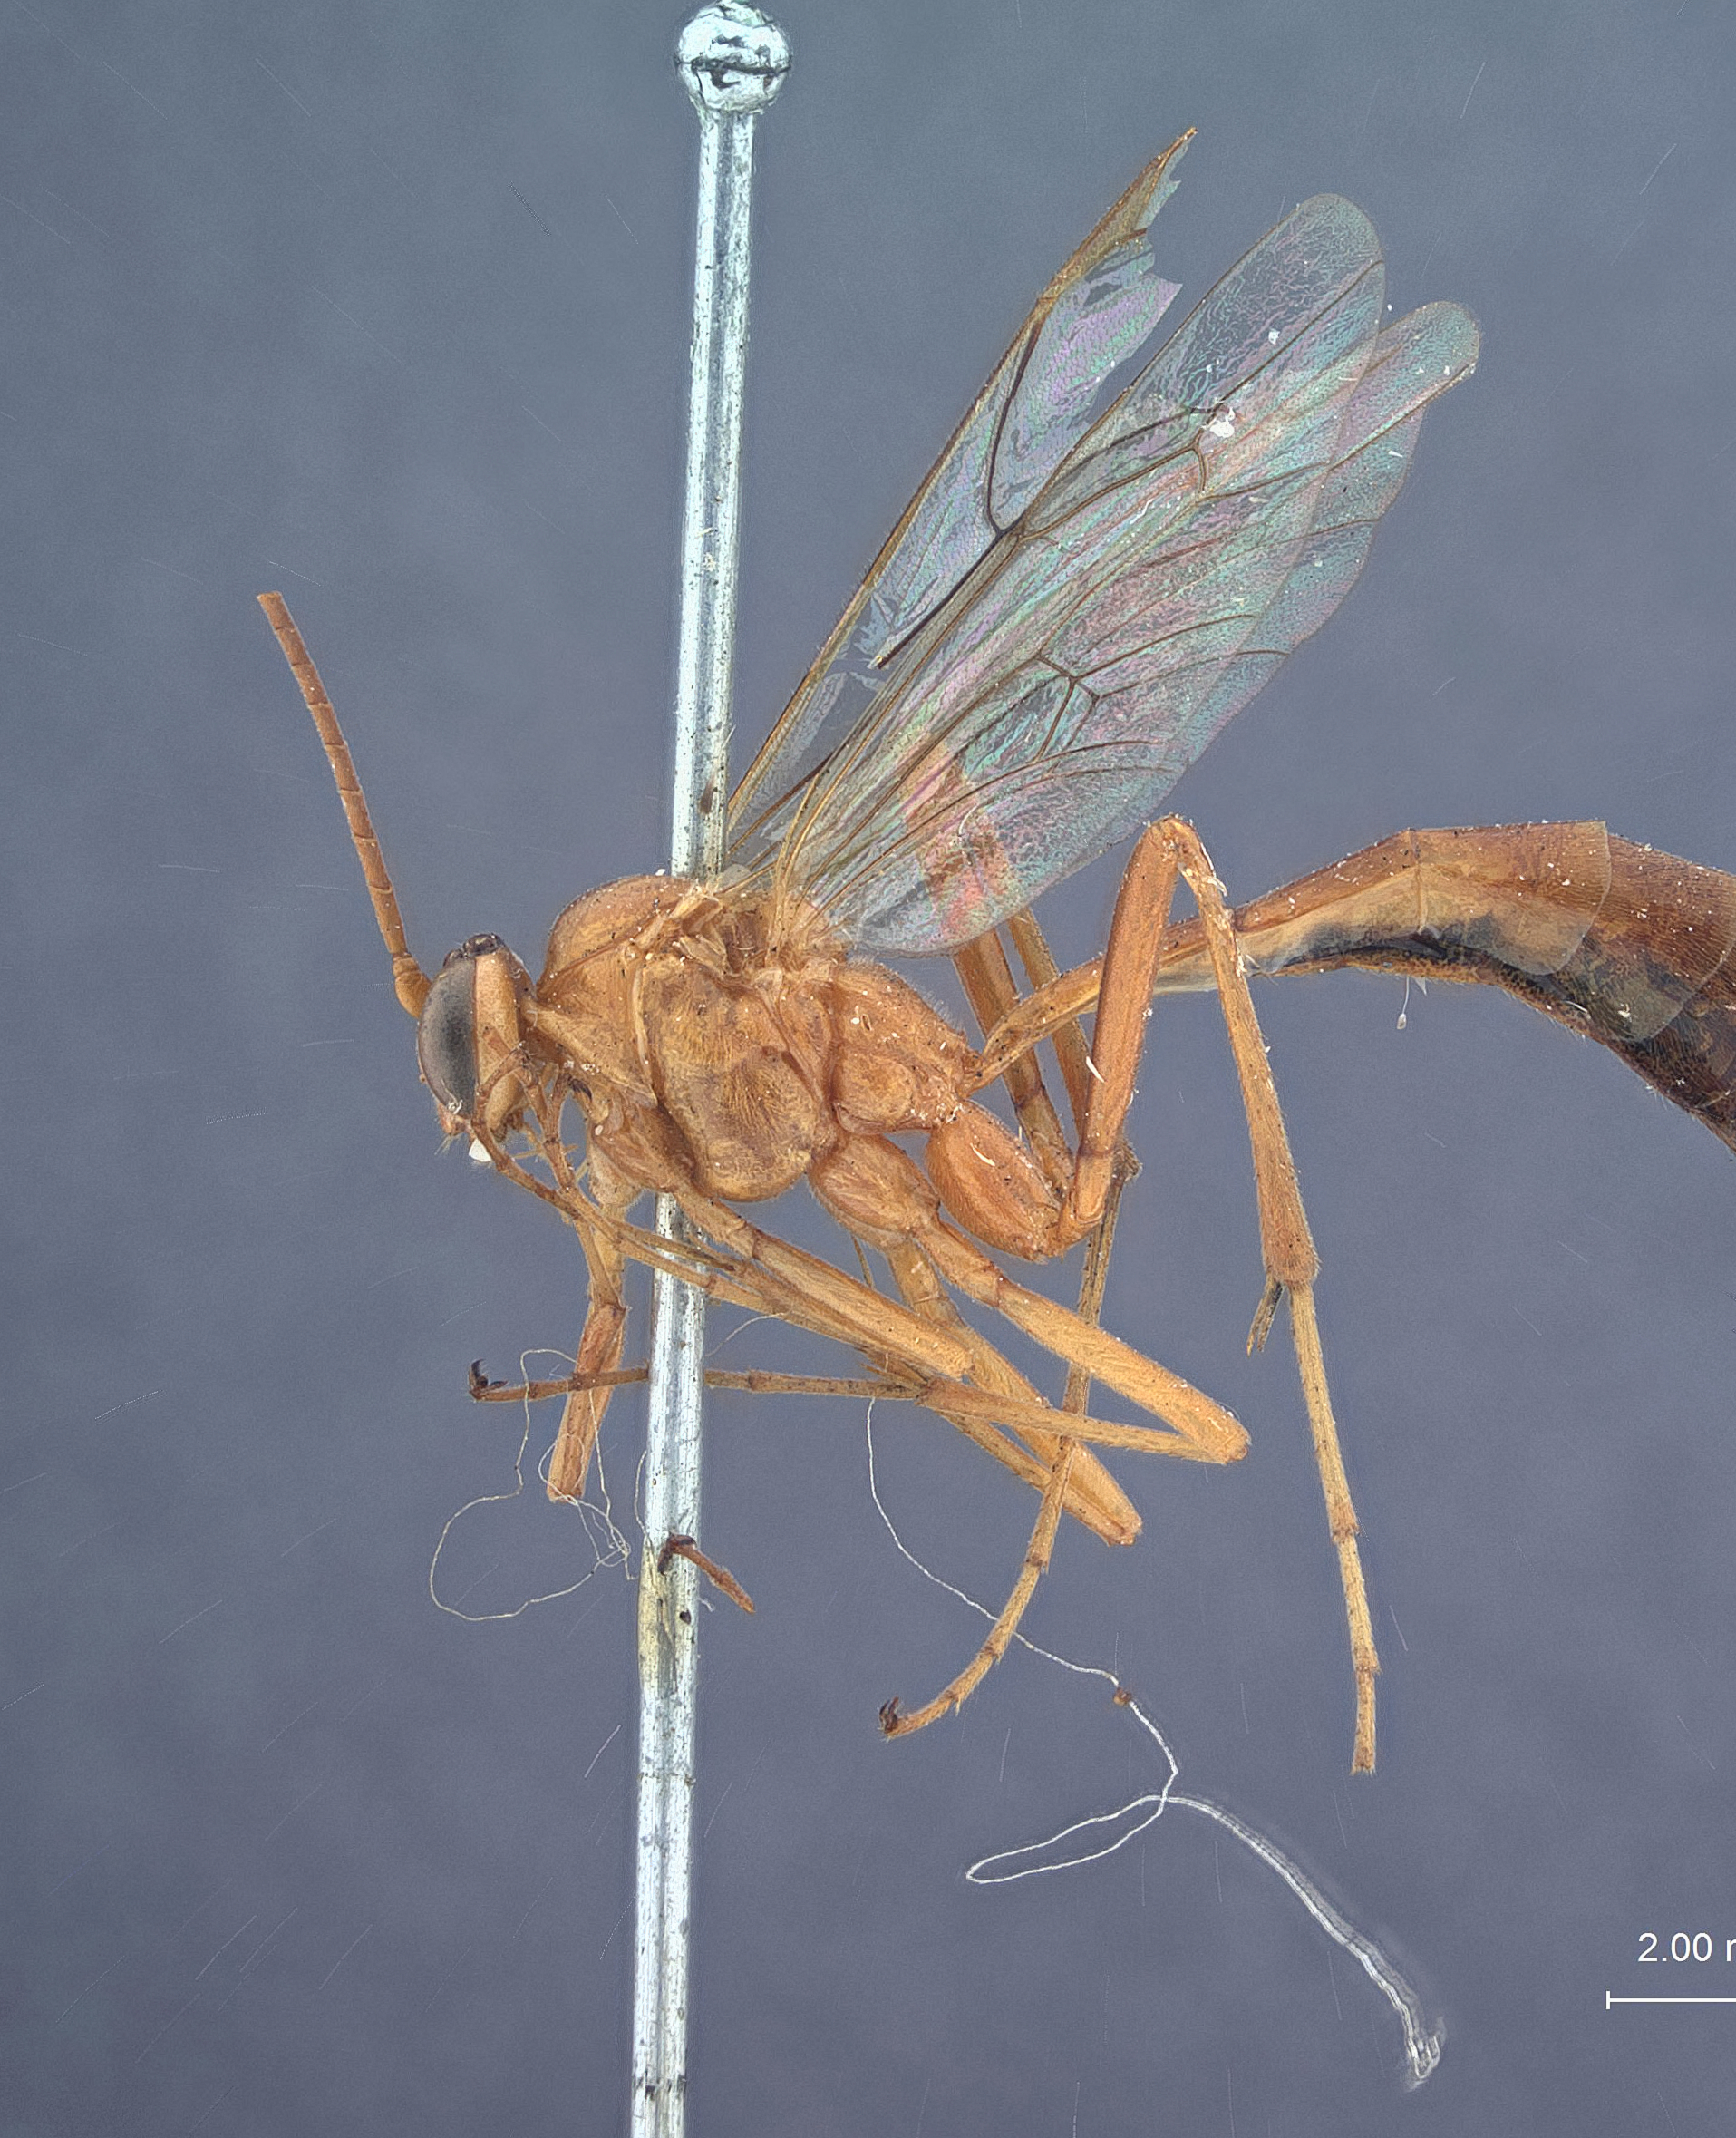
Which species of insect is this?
Netelia obreptus
